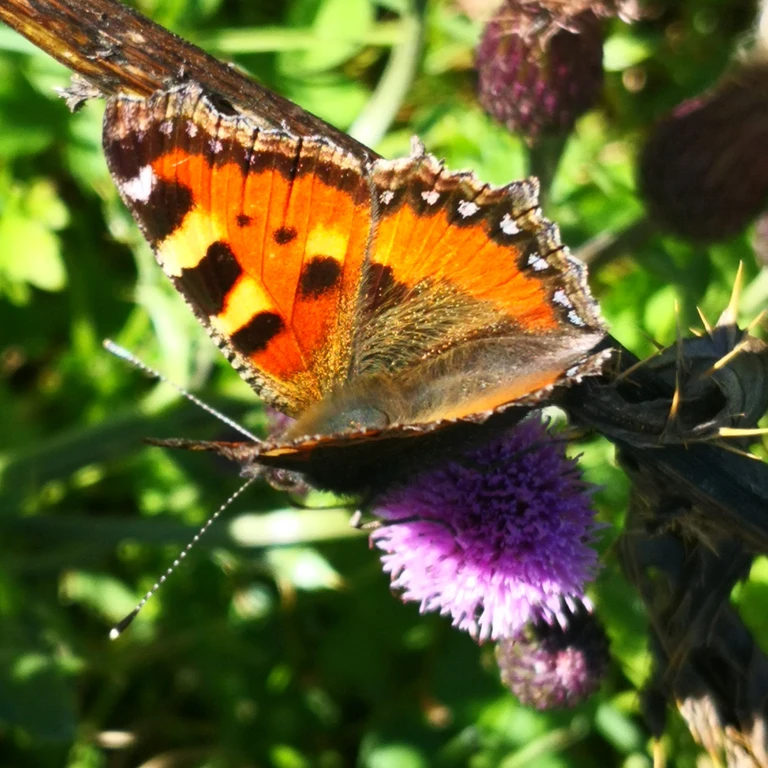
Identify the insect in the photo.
Aglais urticae
